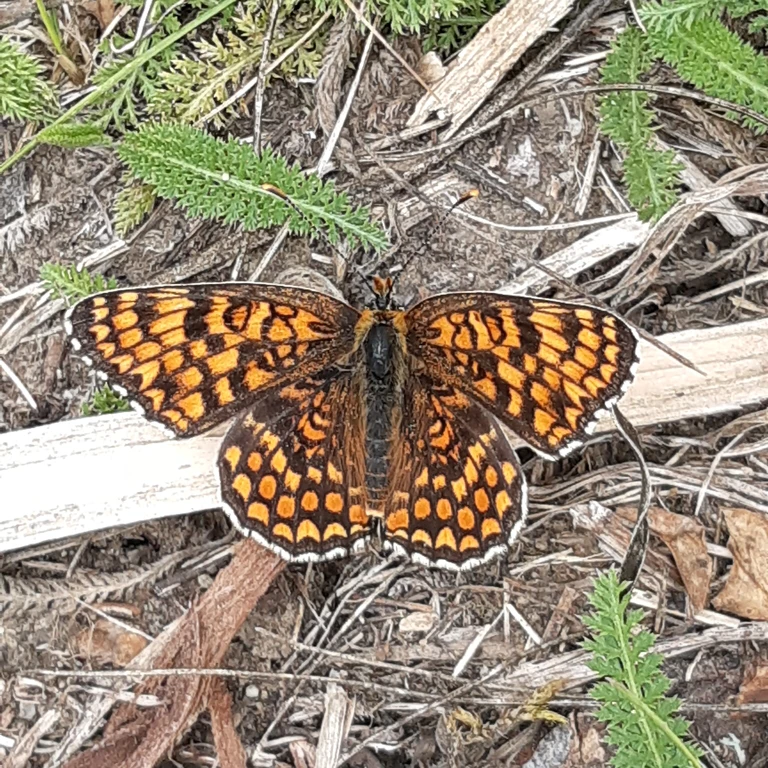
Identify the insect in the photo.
Melitaea phoebe
